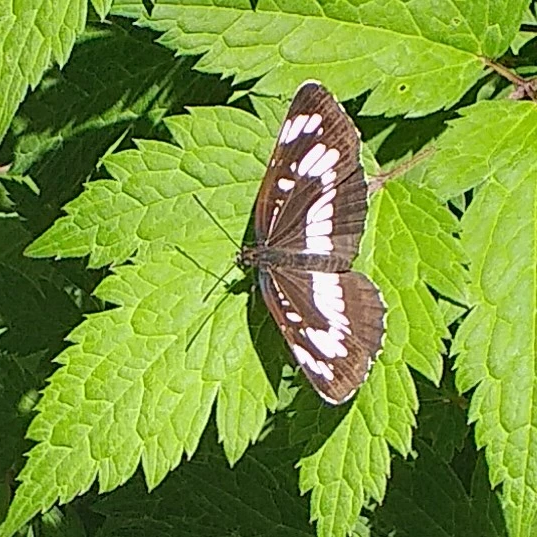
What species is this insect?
Neptis rivularis
